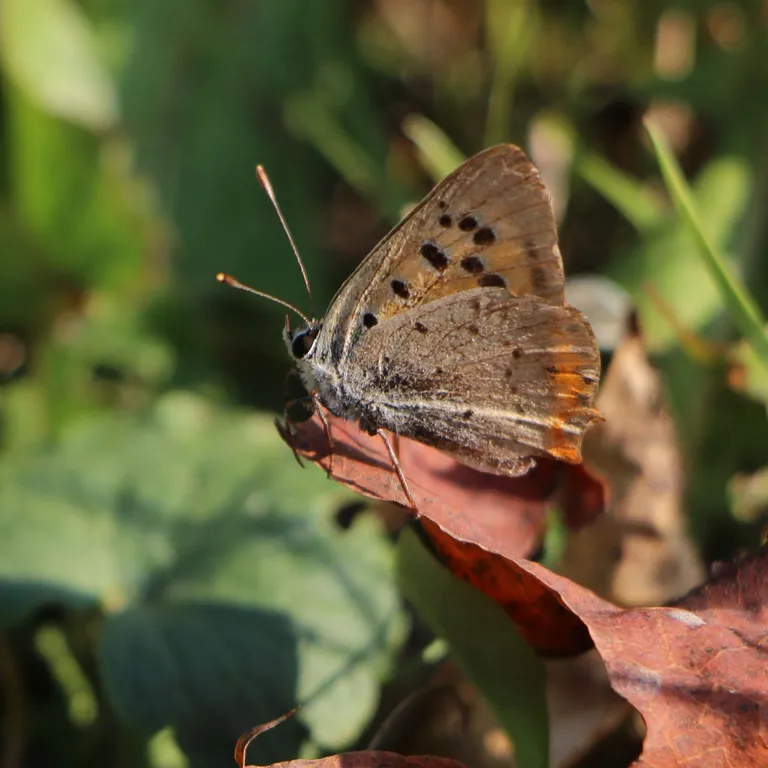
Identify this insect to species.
Lycaena phlaeas
